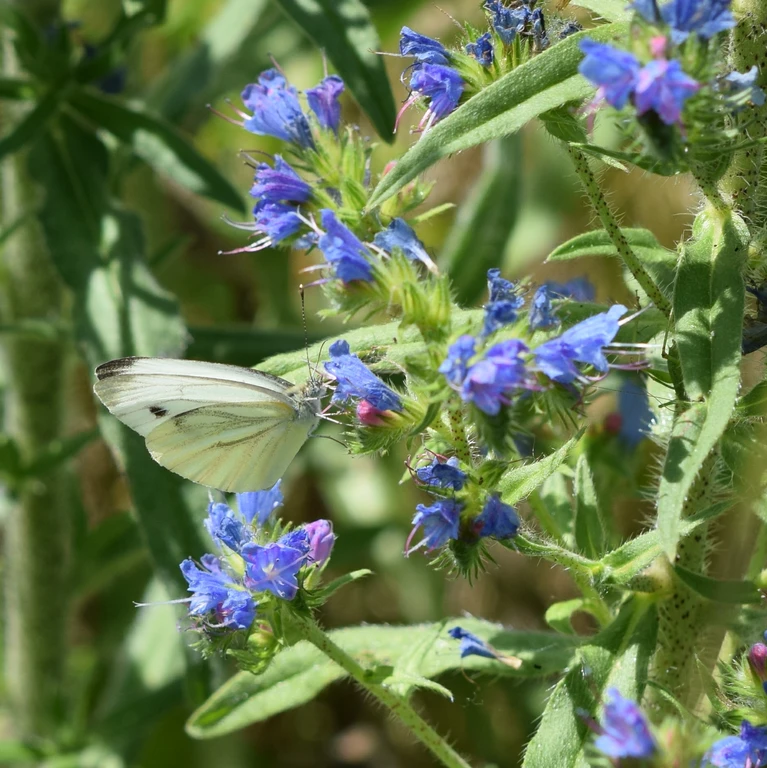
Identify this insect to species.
Pieris napi
